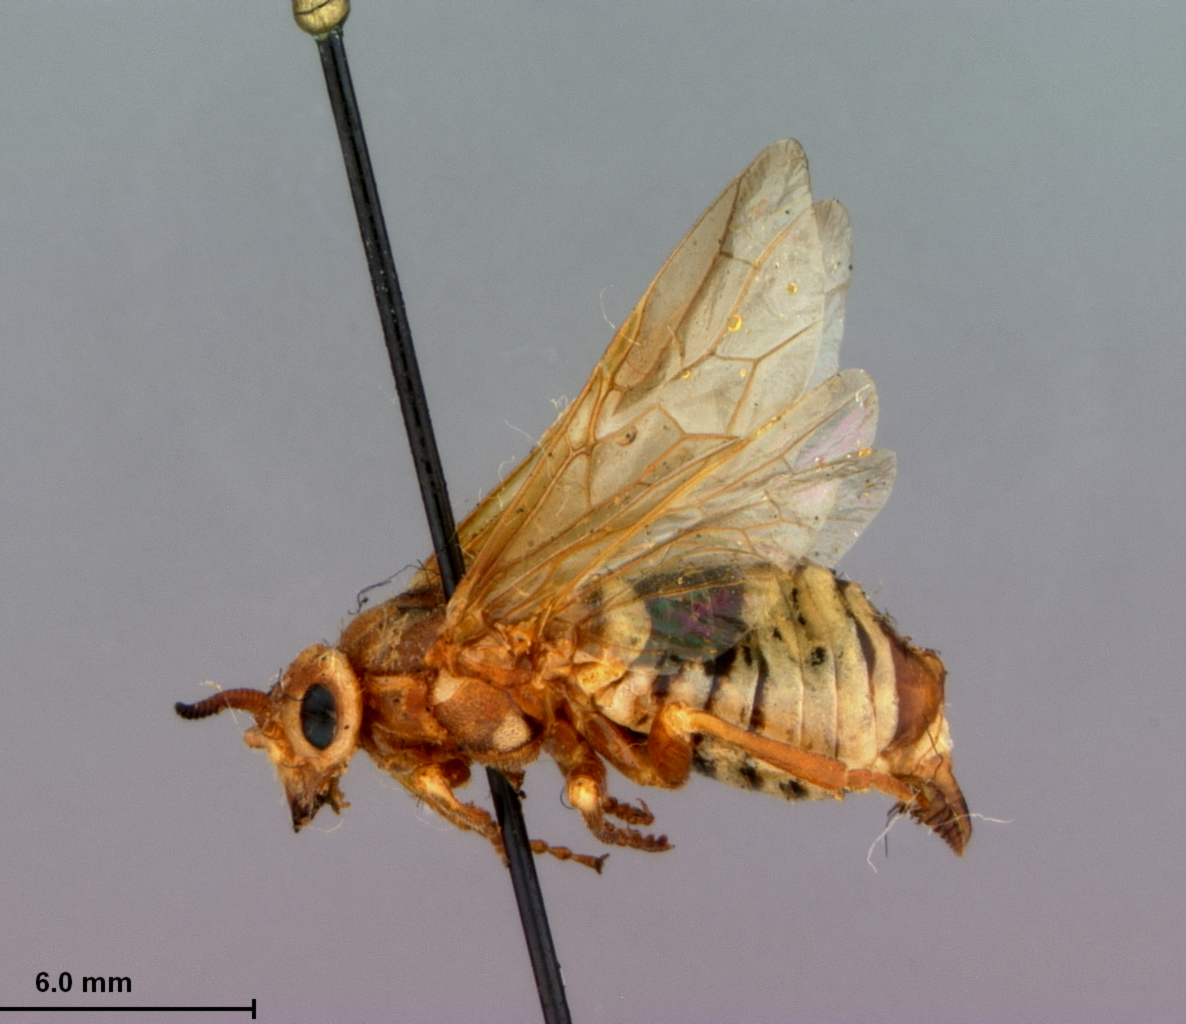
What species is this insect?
Diprion grandis
